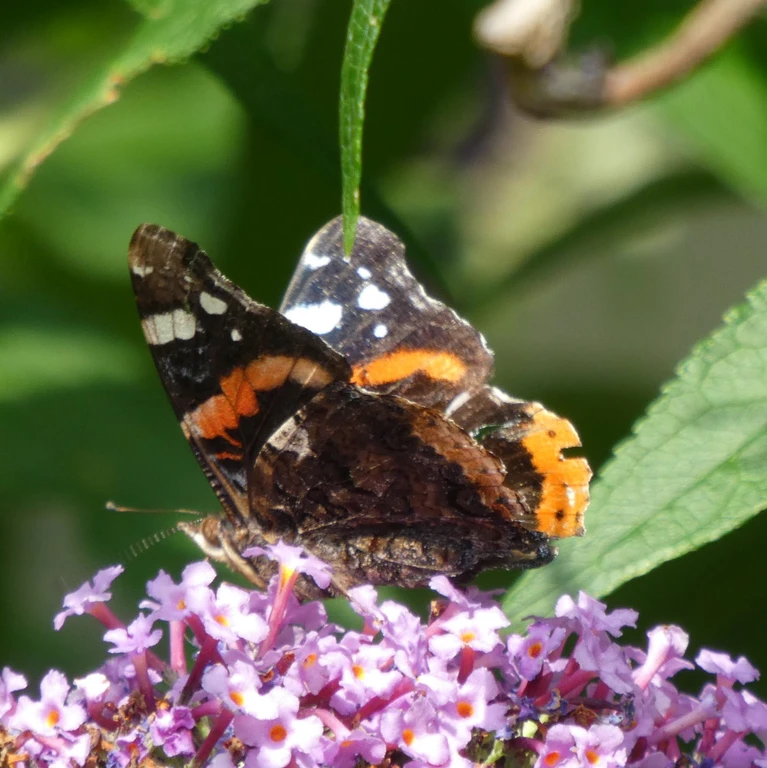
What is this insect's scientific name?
Vanessa atalanta
